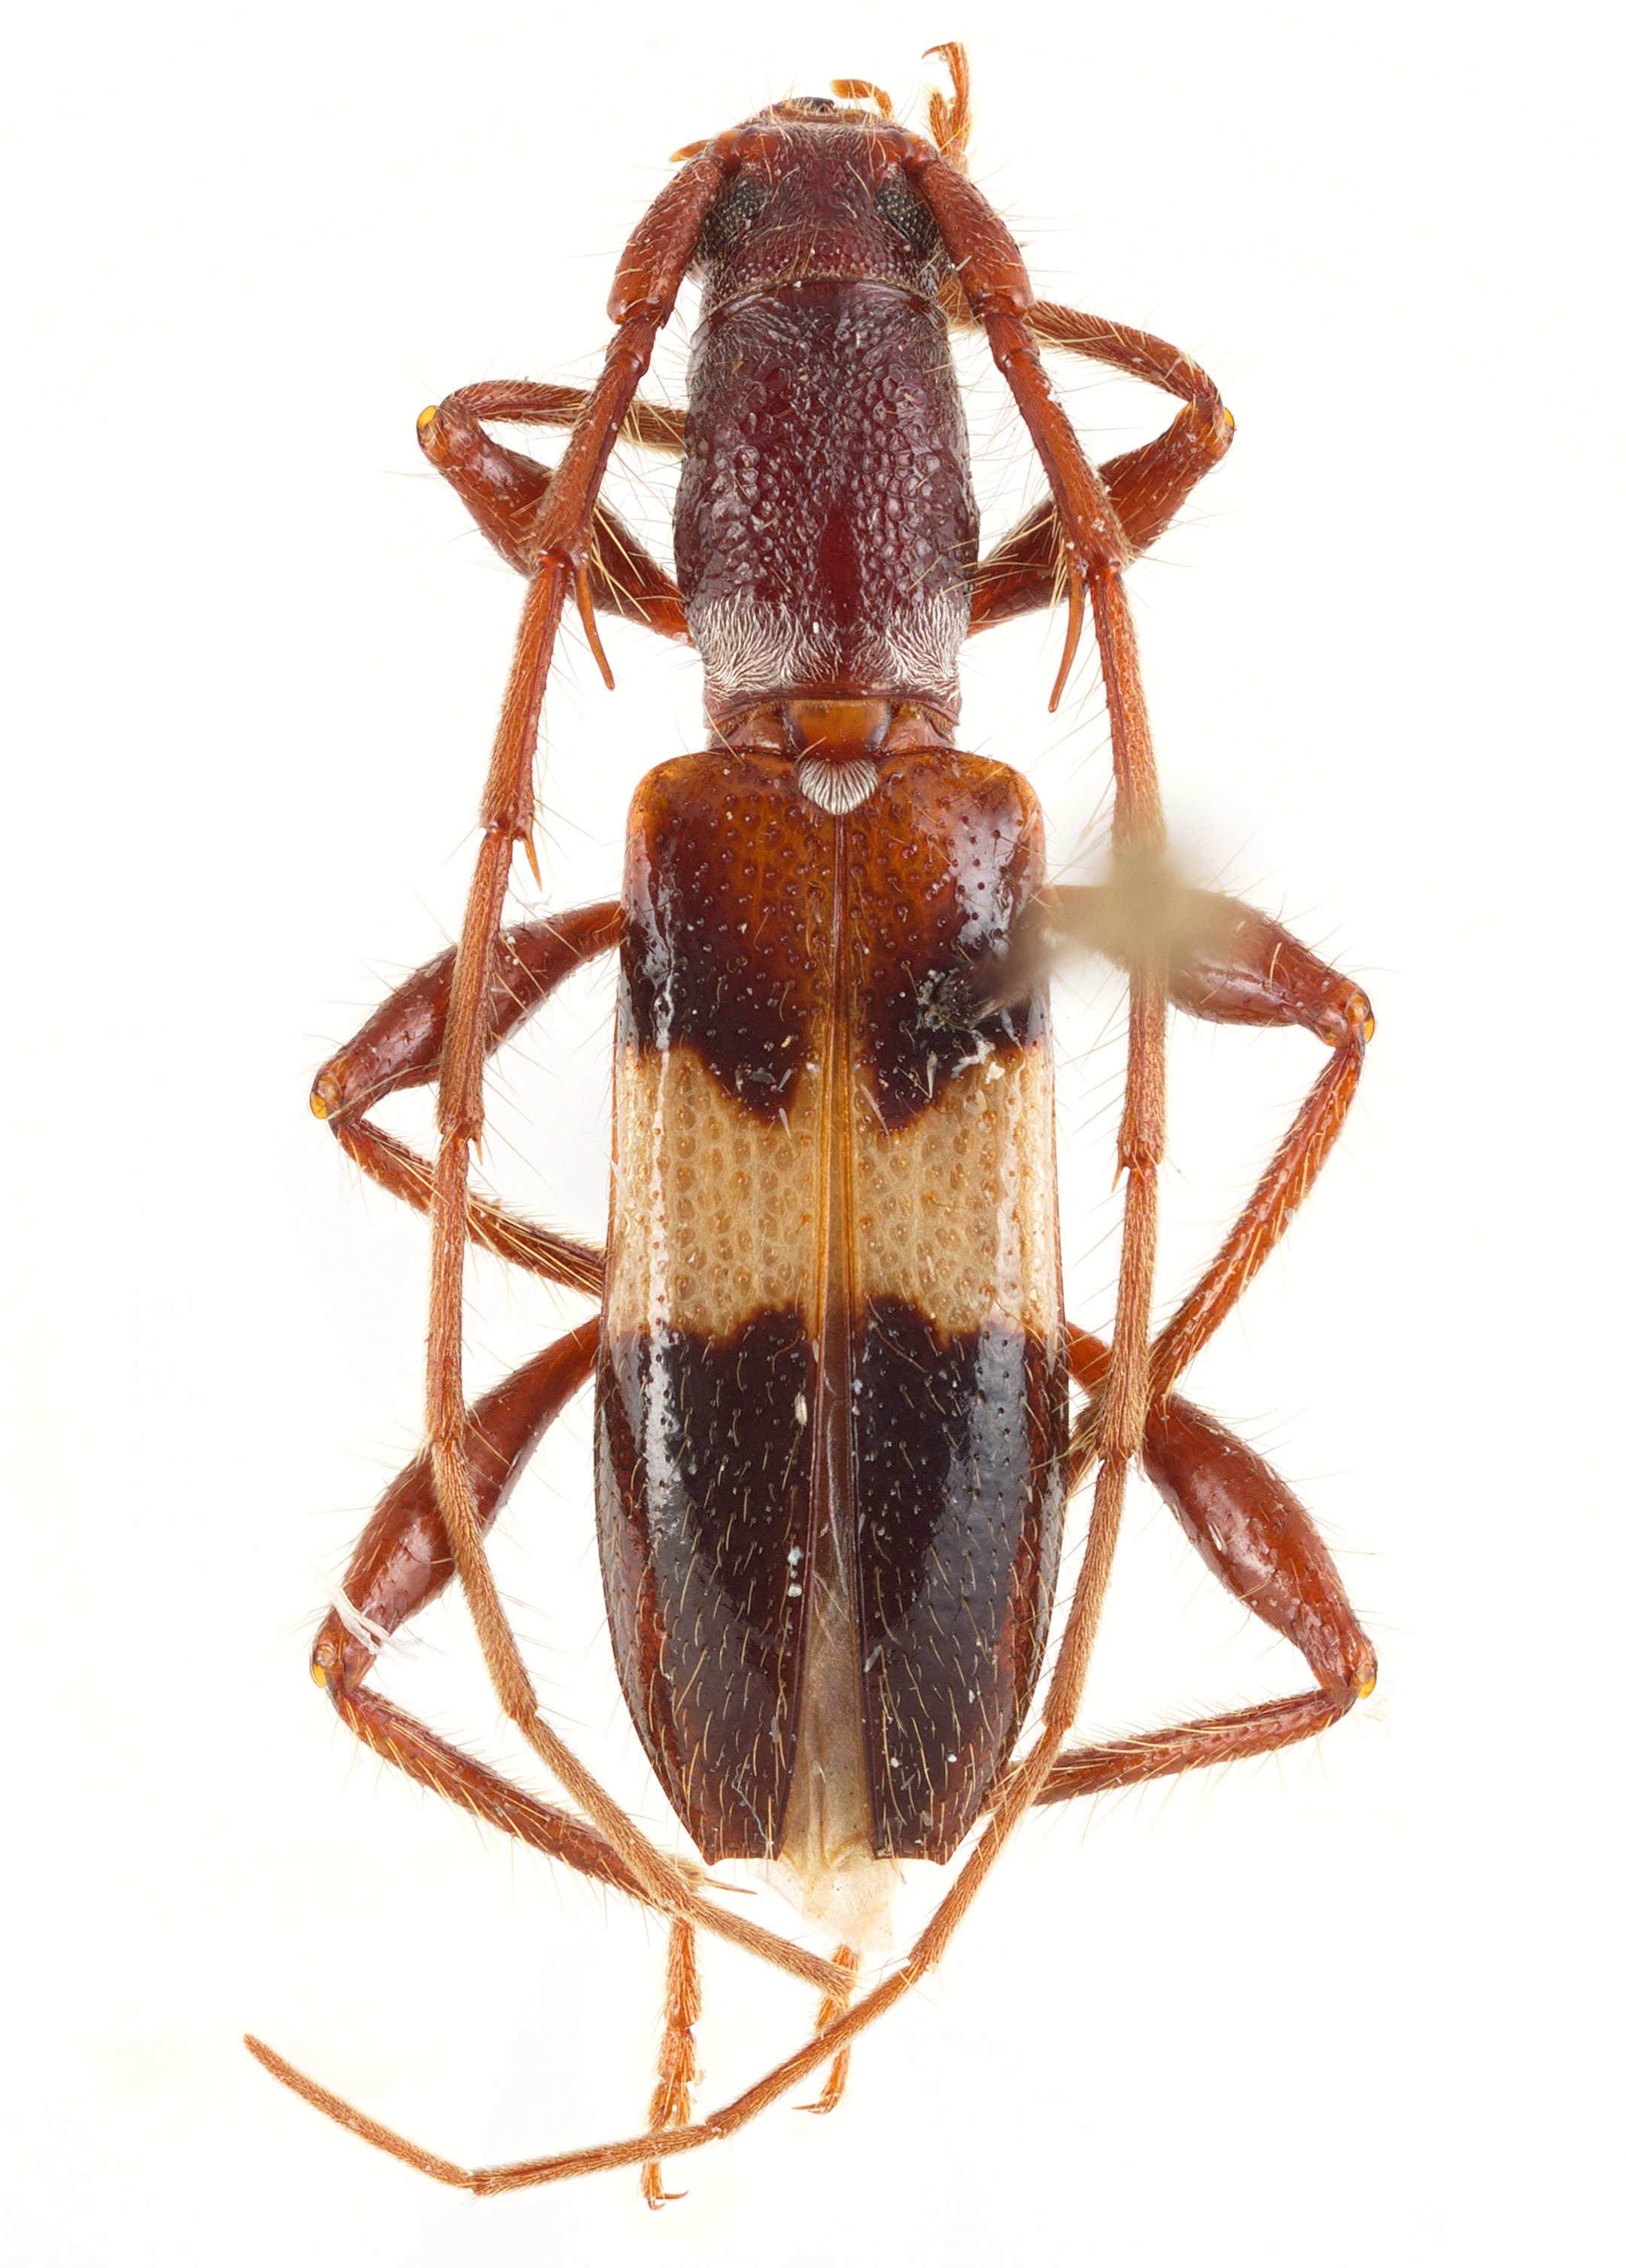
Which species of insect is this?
Micropsyrassa doyeni
